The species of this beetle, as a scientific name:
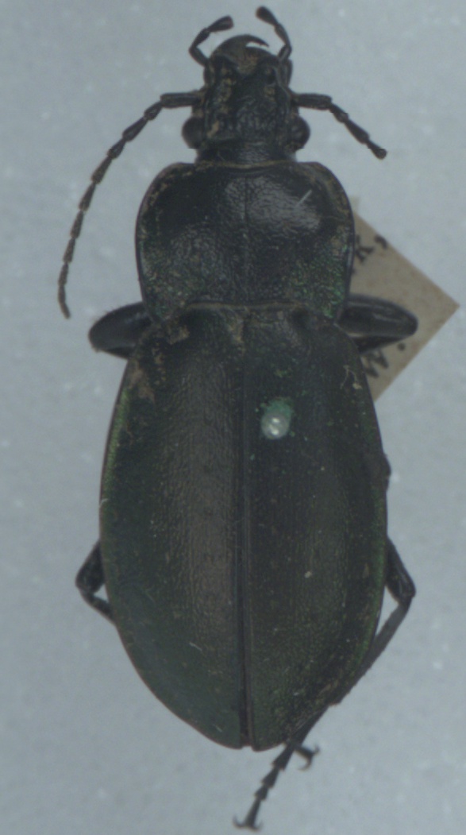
Carabus nemoralis
